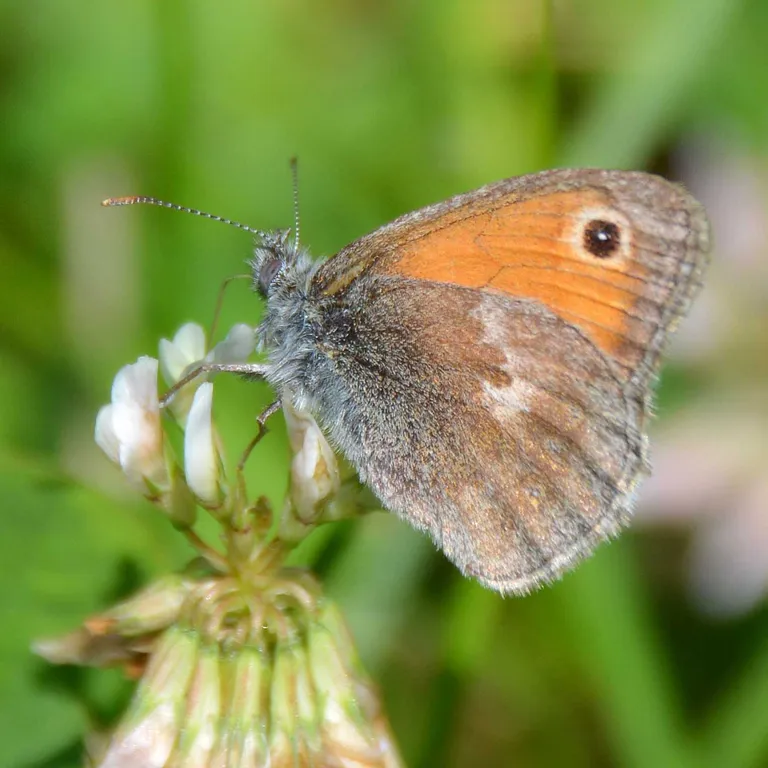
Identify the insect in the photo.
Coenonympha pamphilus
